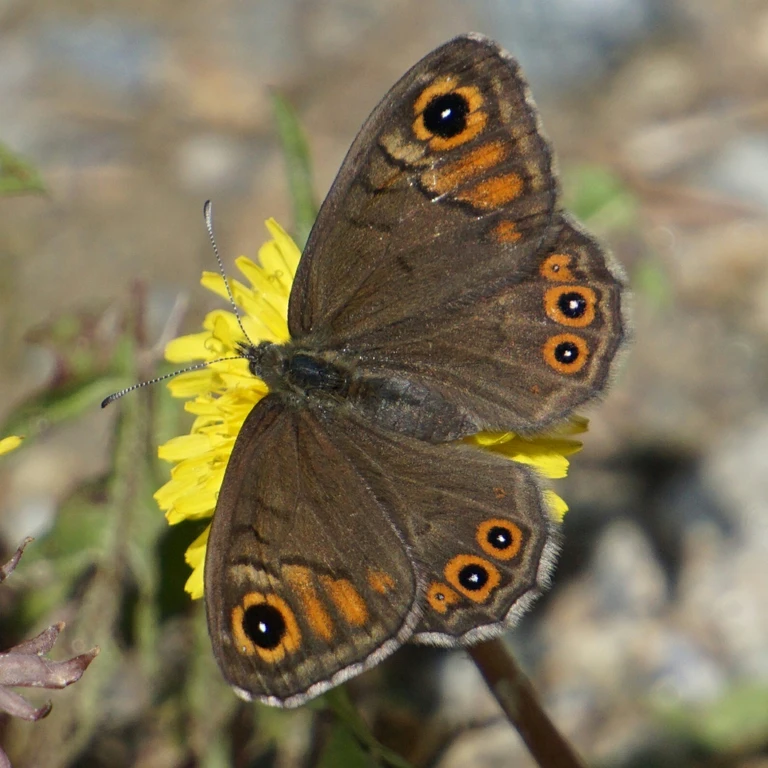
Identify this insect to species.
Lasiommata petropolitana (also Pararge petropolitana)
